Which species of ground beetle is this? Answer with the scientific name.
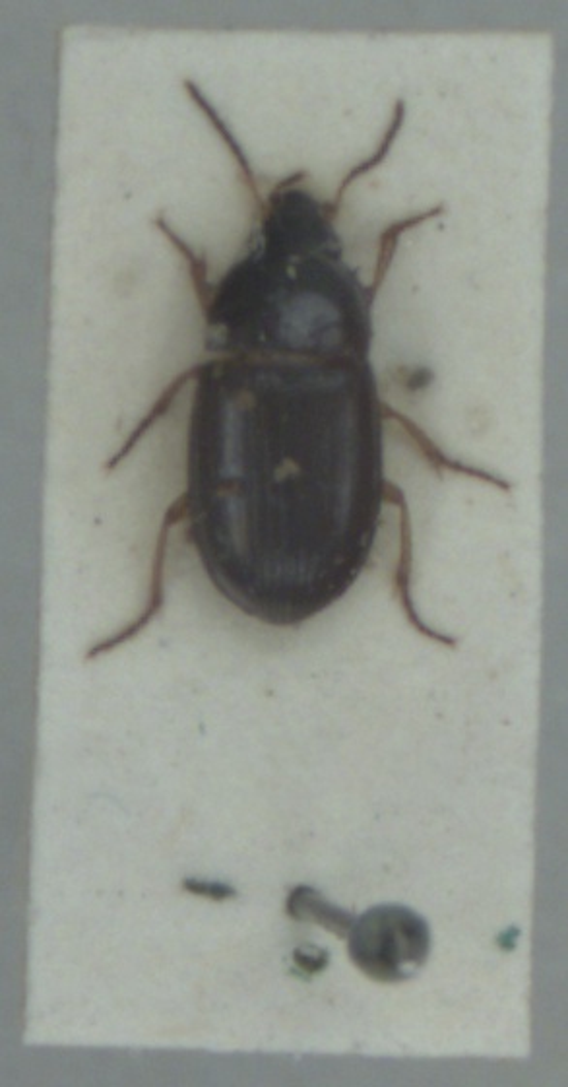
Amara lucida
